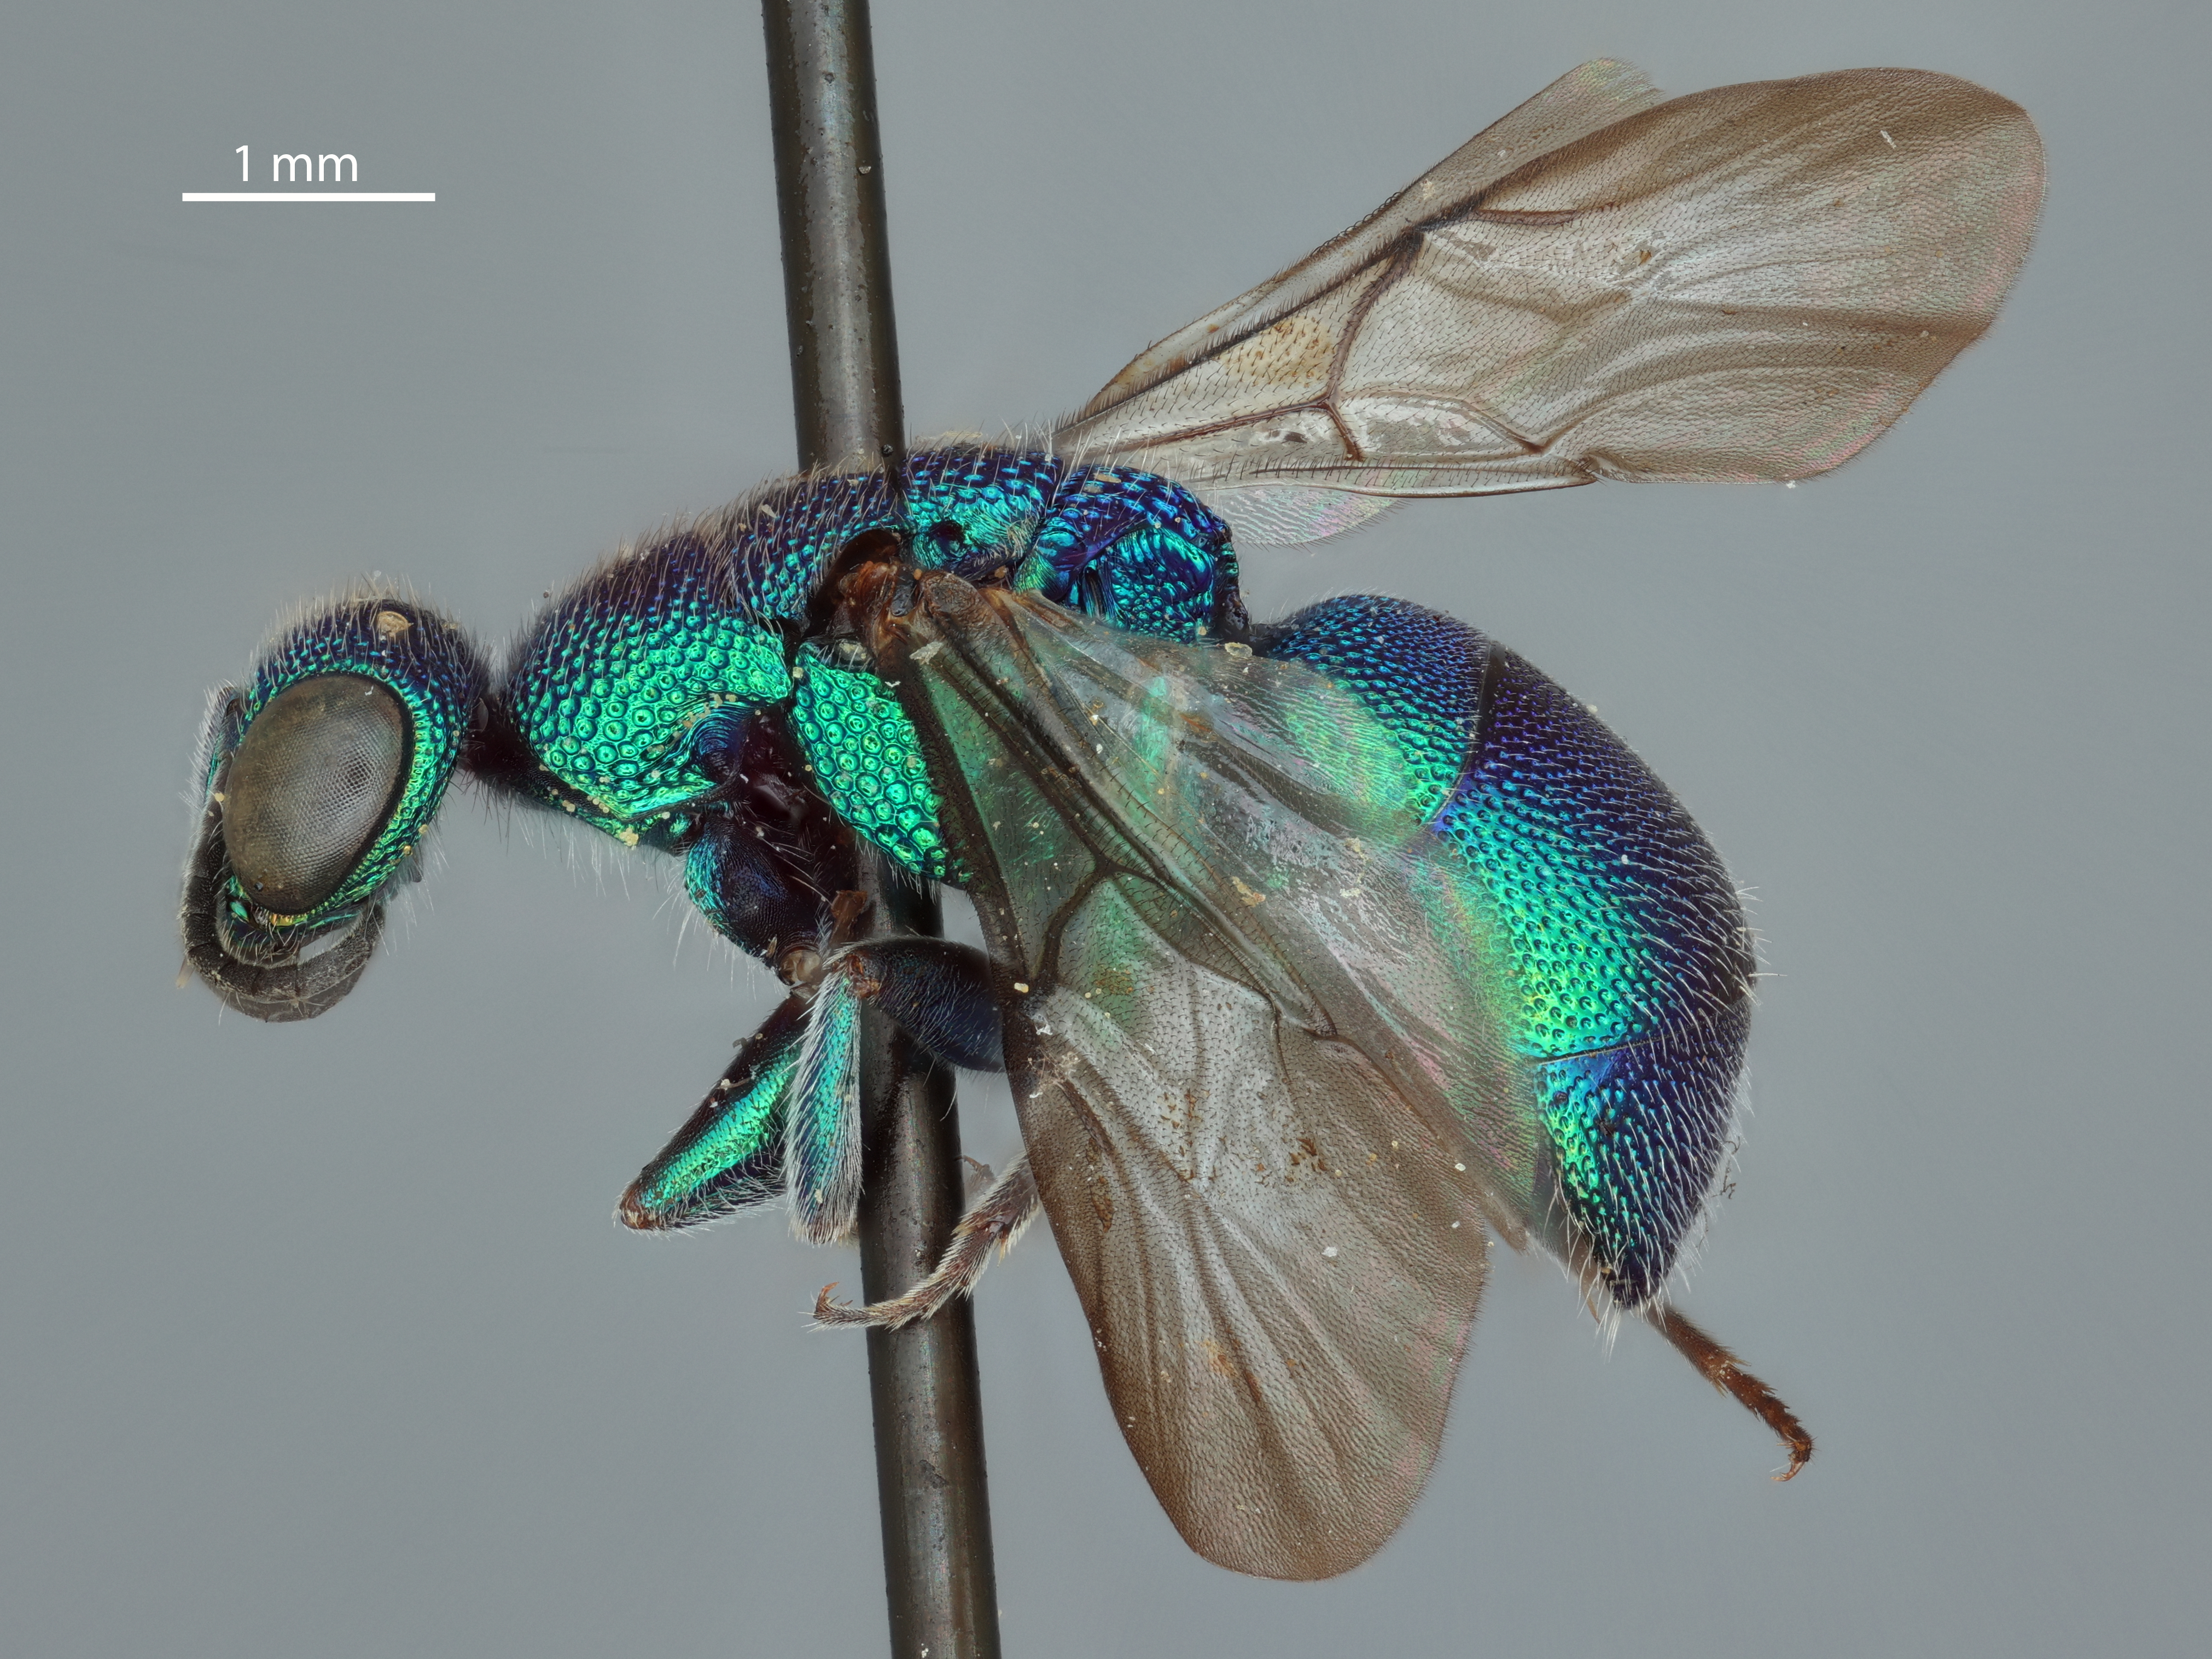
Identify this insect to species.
Hedychridium tayabicum
